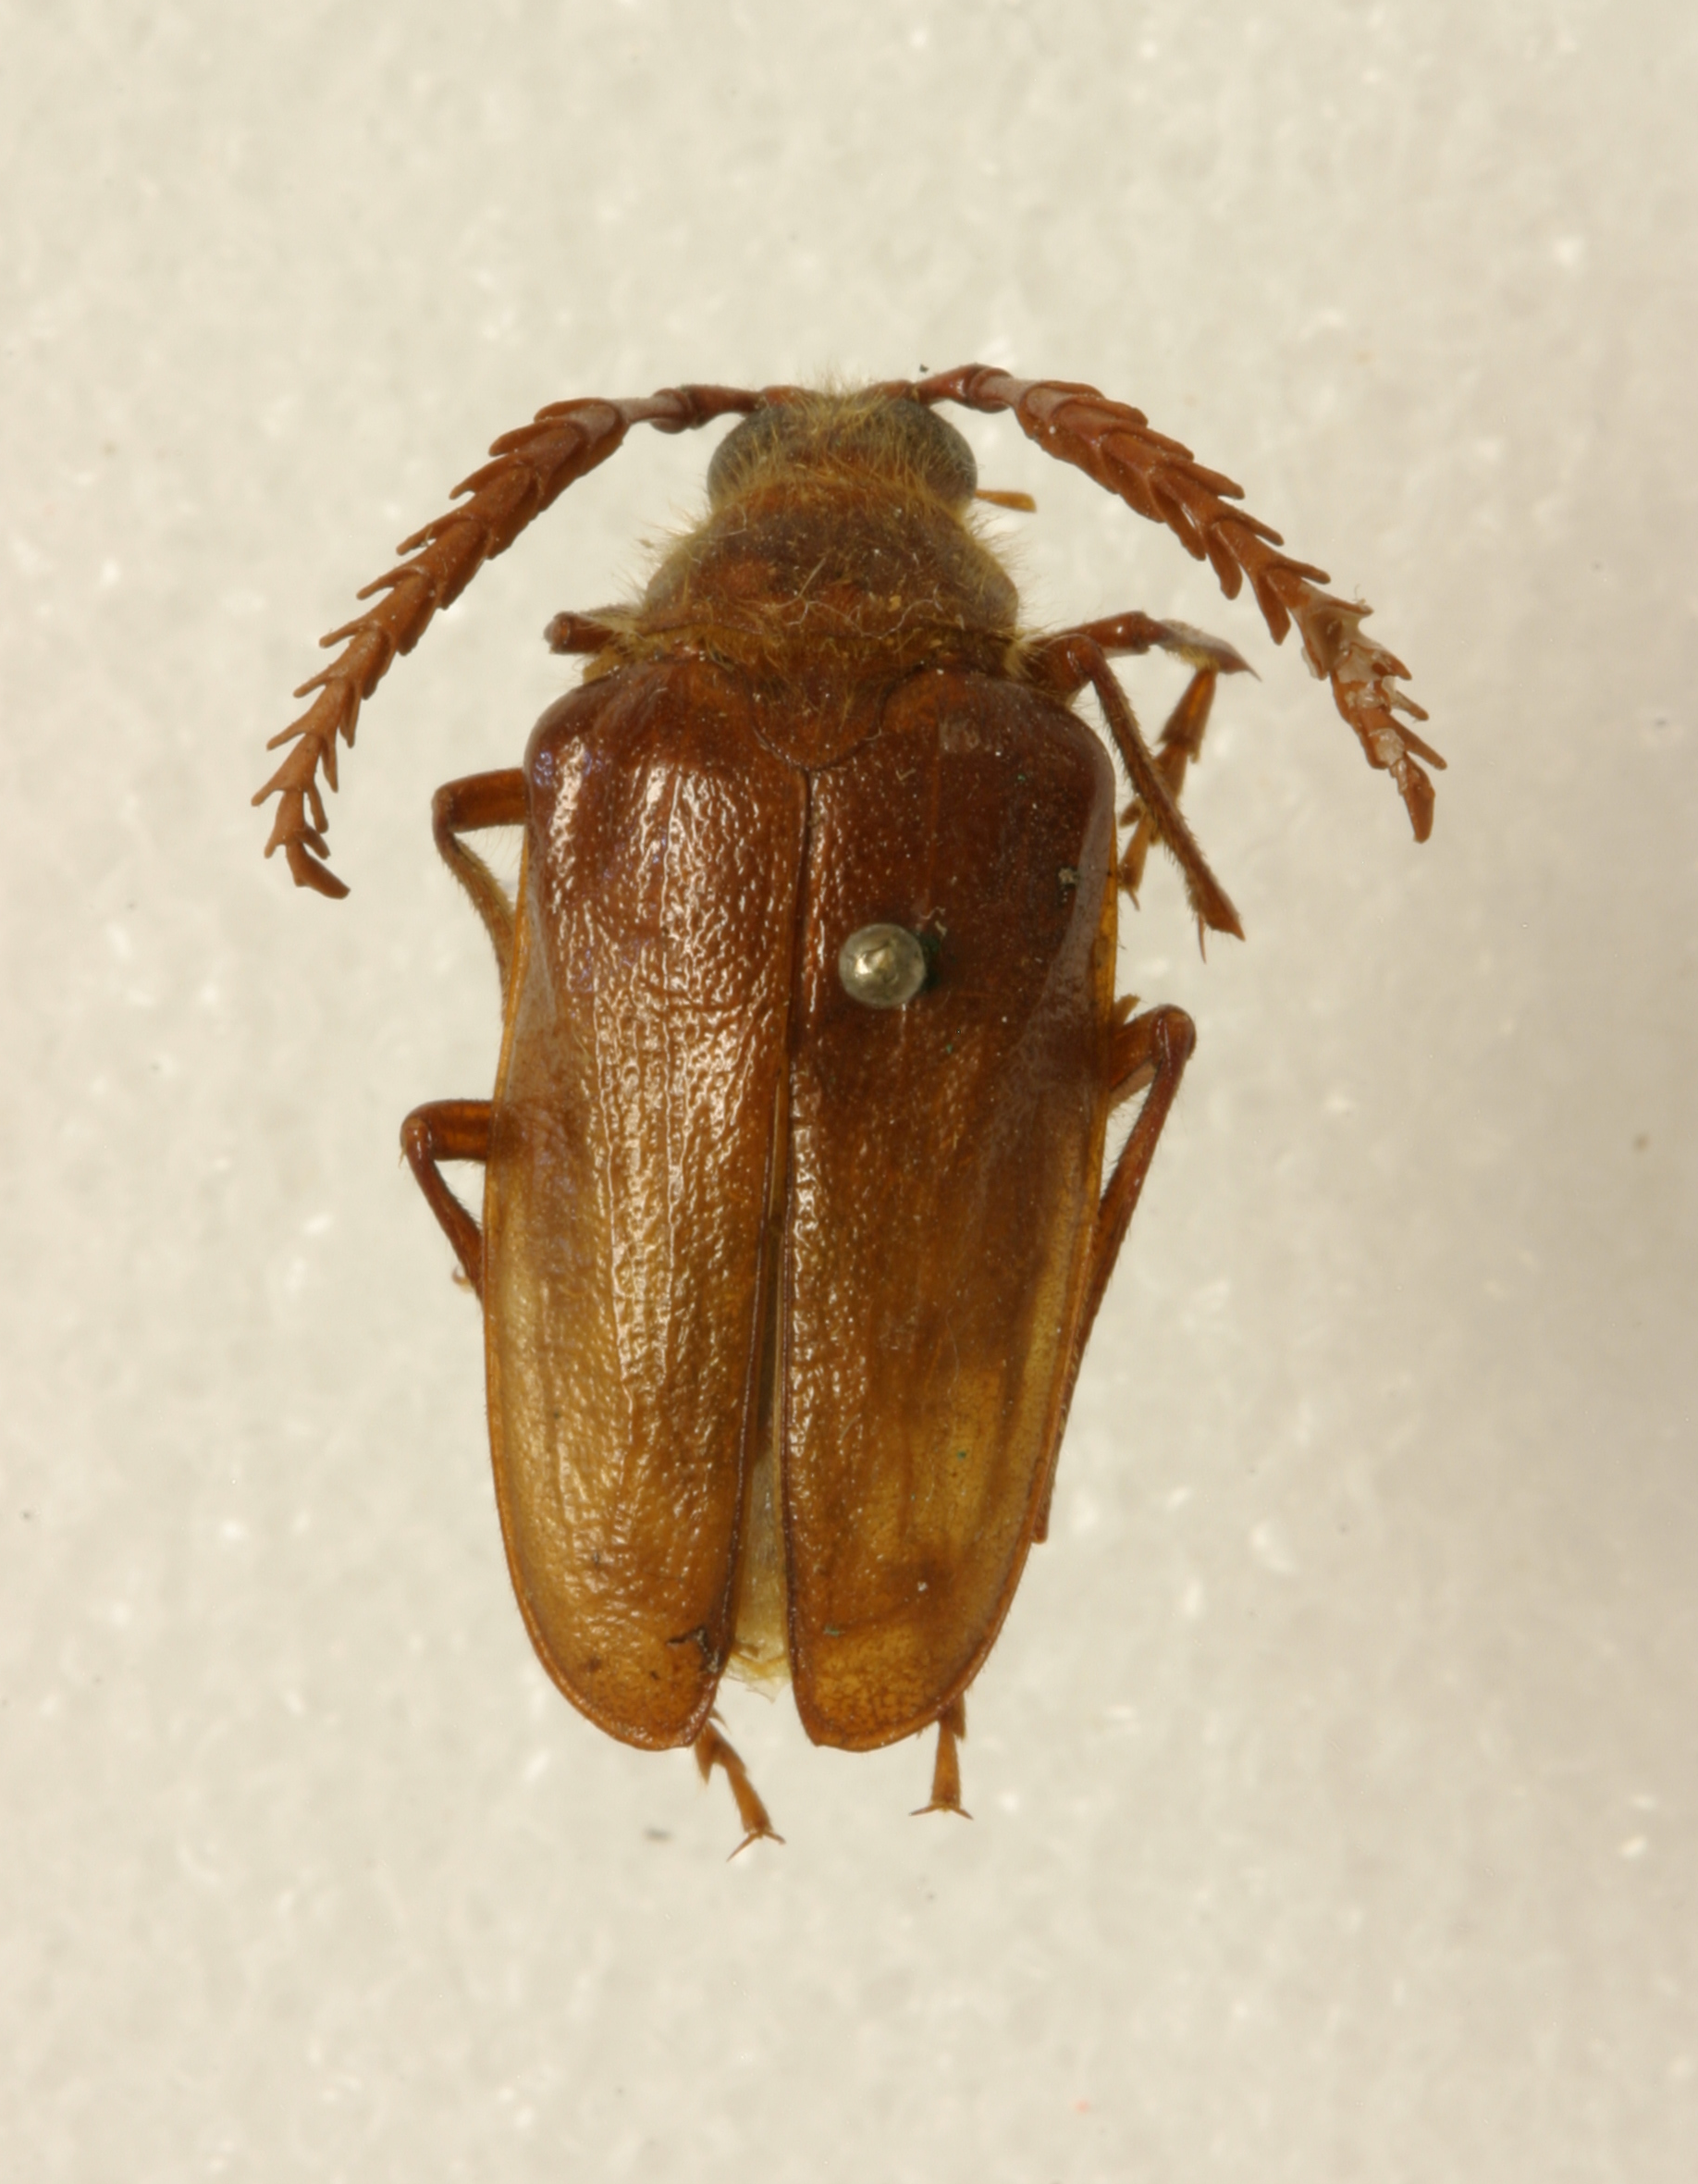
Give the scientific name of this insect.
Prionus pubicollis (also Prionus emarginatus)
